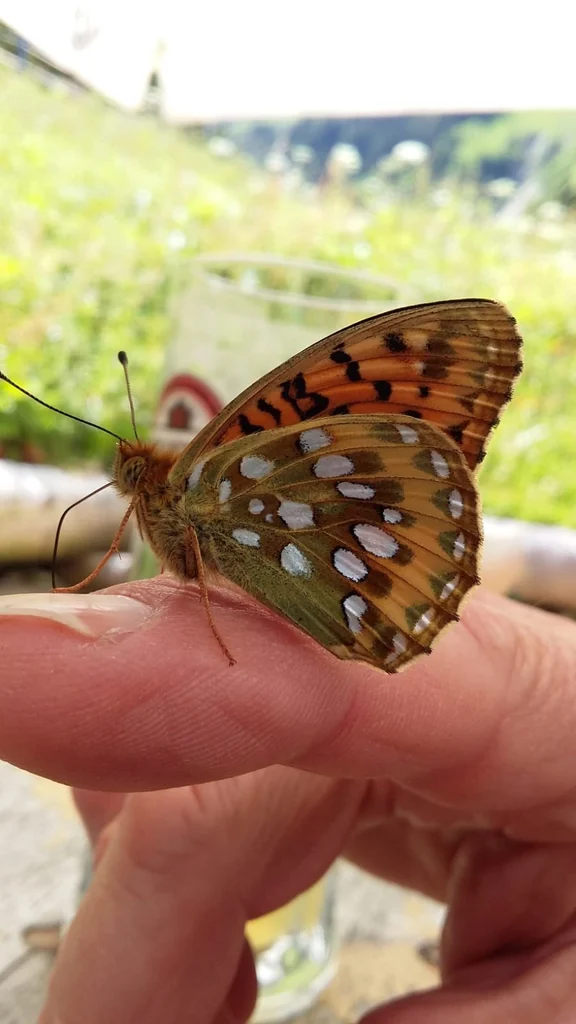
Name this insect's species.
Speyeria aglaja
